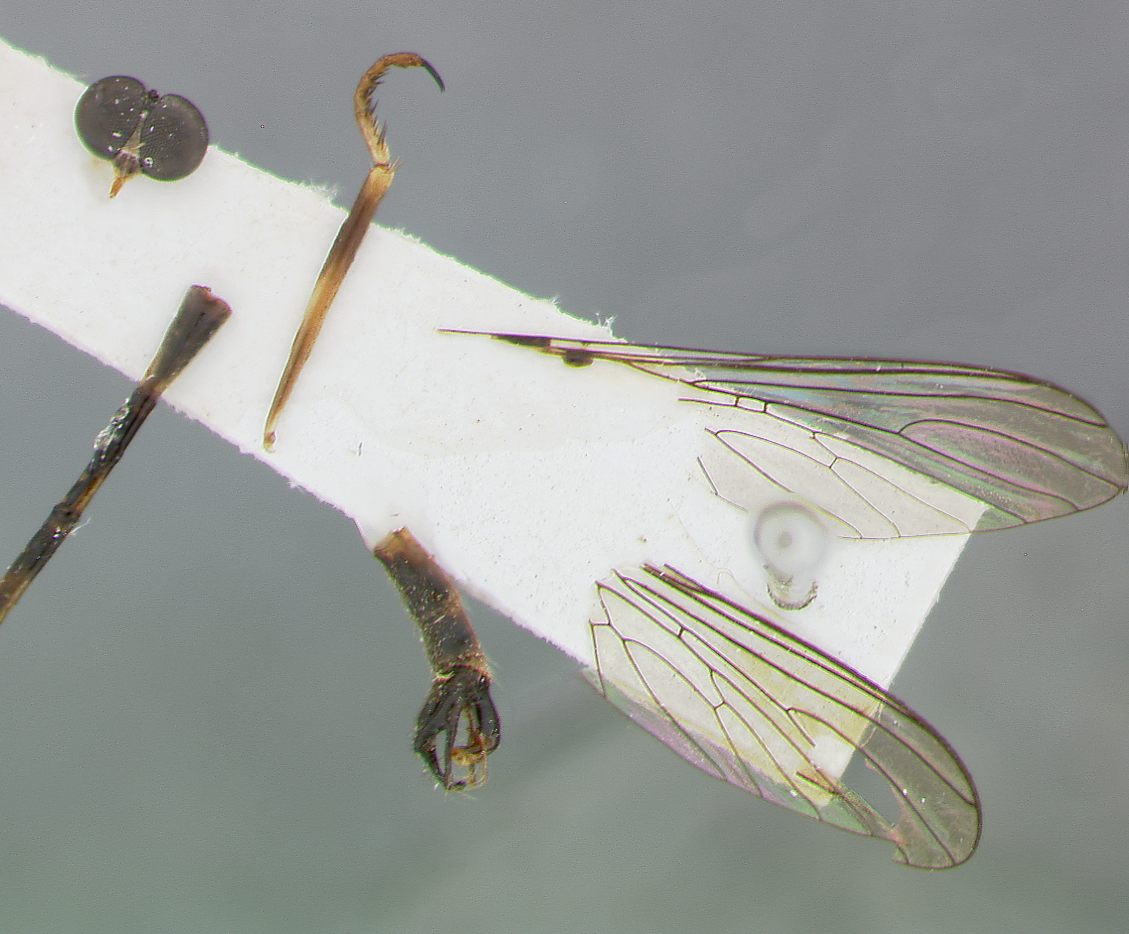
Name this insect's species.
Lobus kenyae
